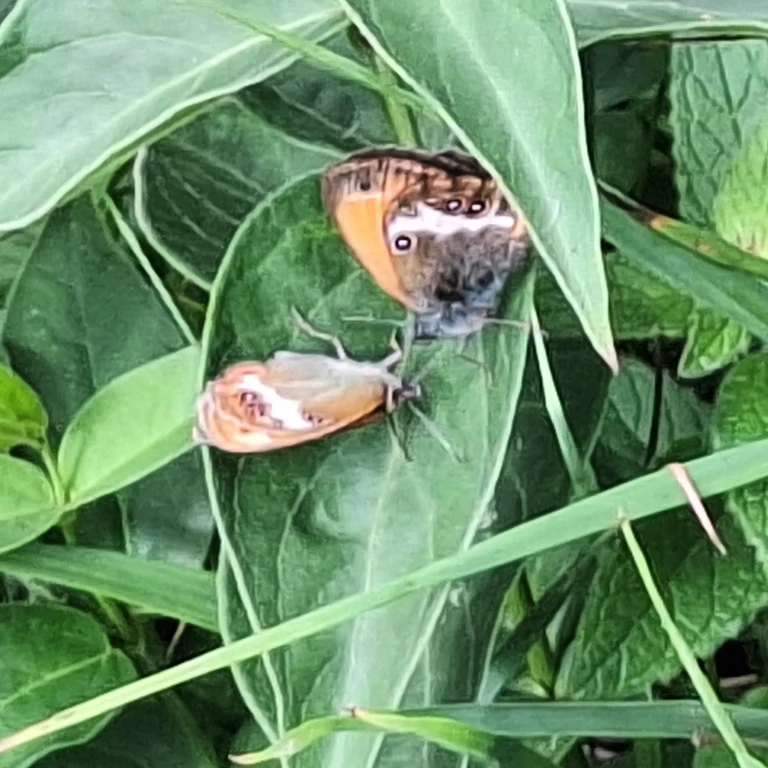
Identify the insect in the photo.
Coenonympha arcania
